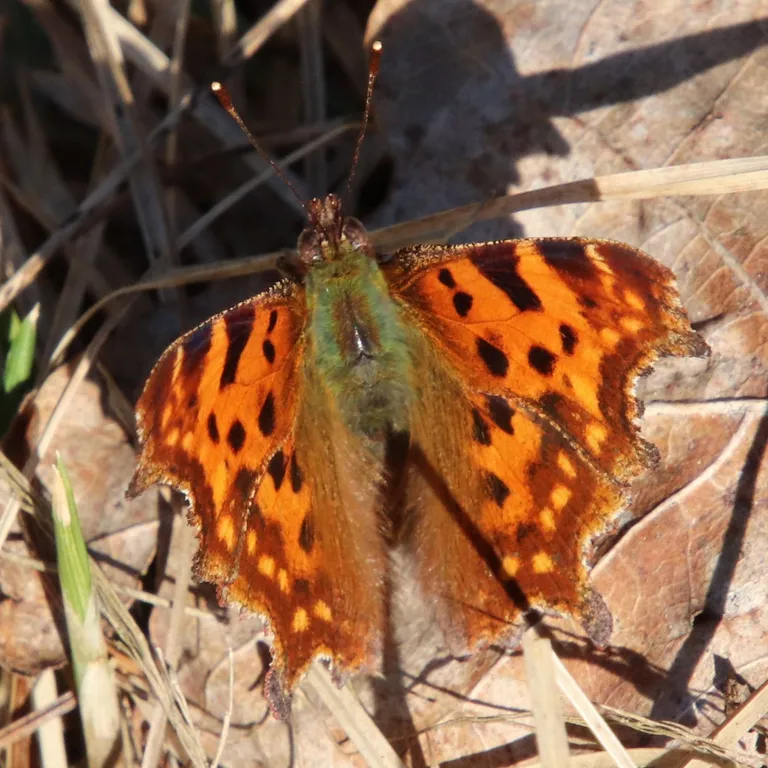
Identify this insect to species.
Polygonia c-album
